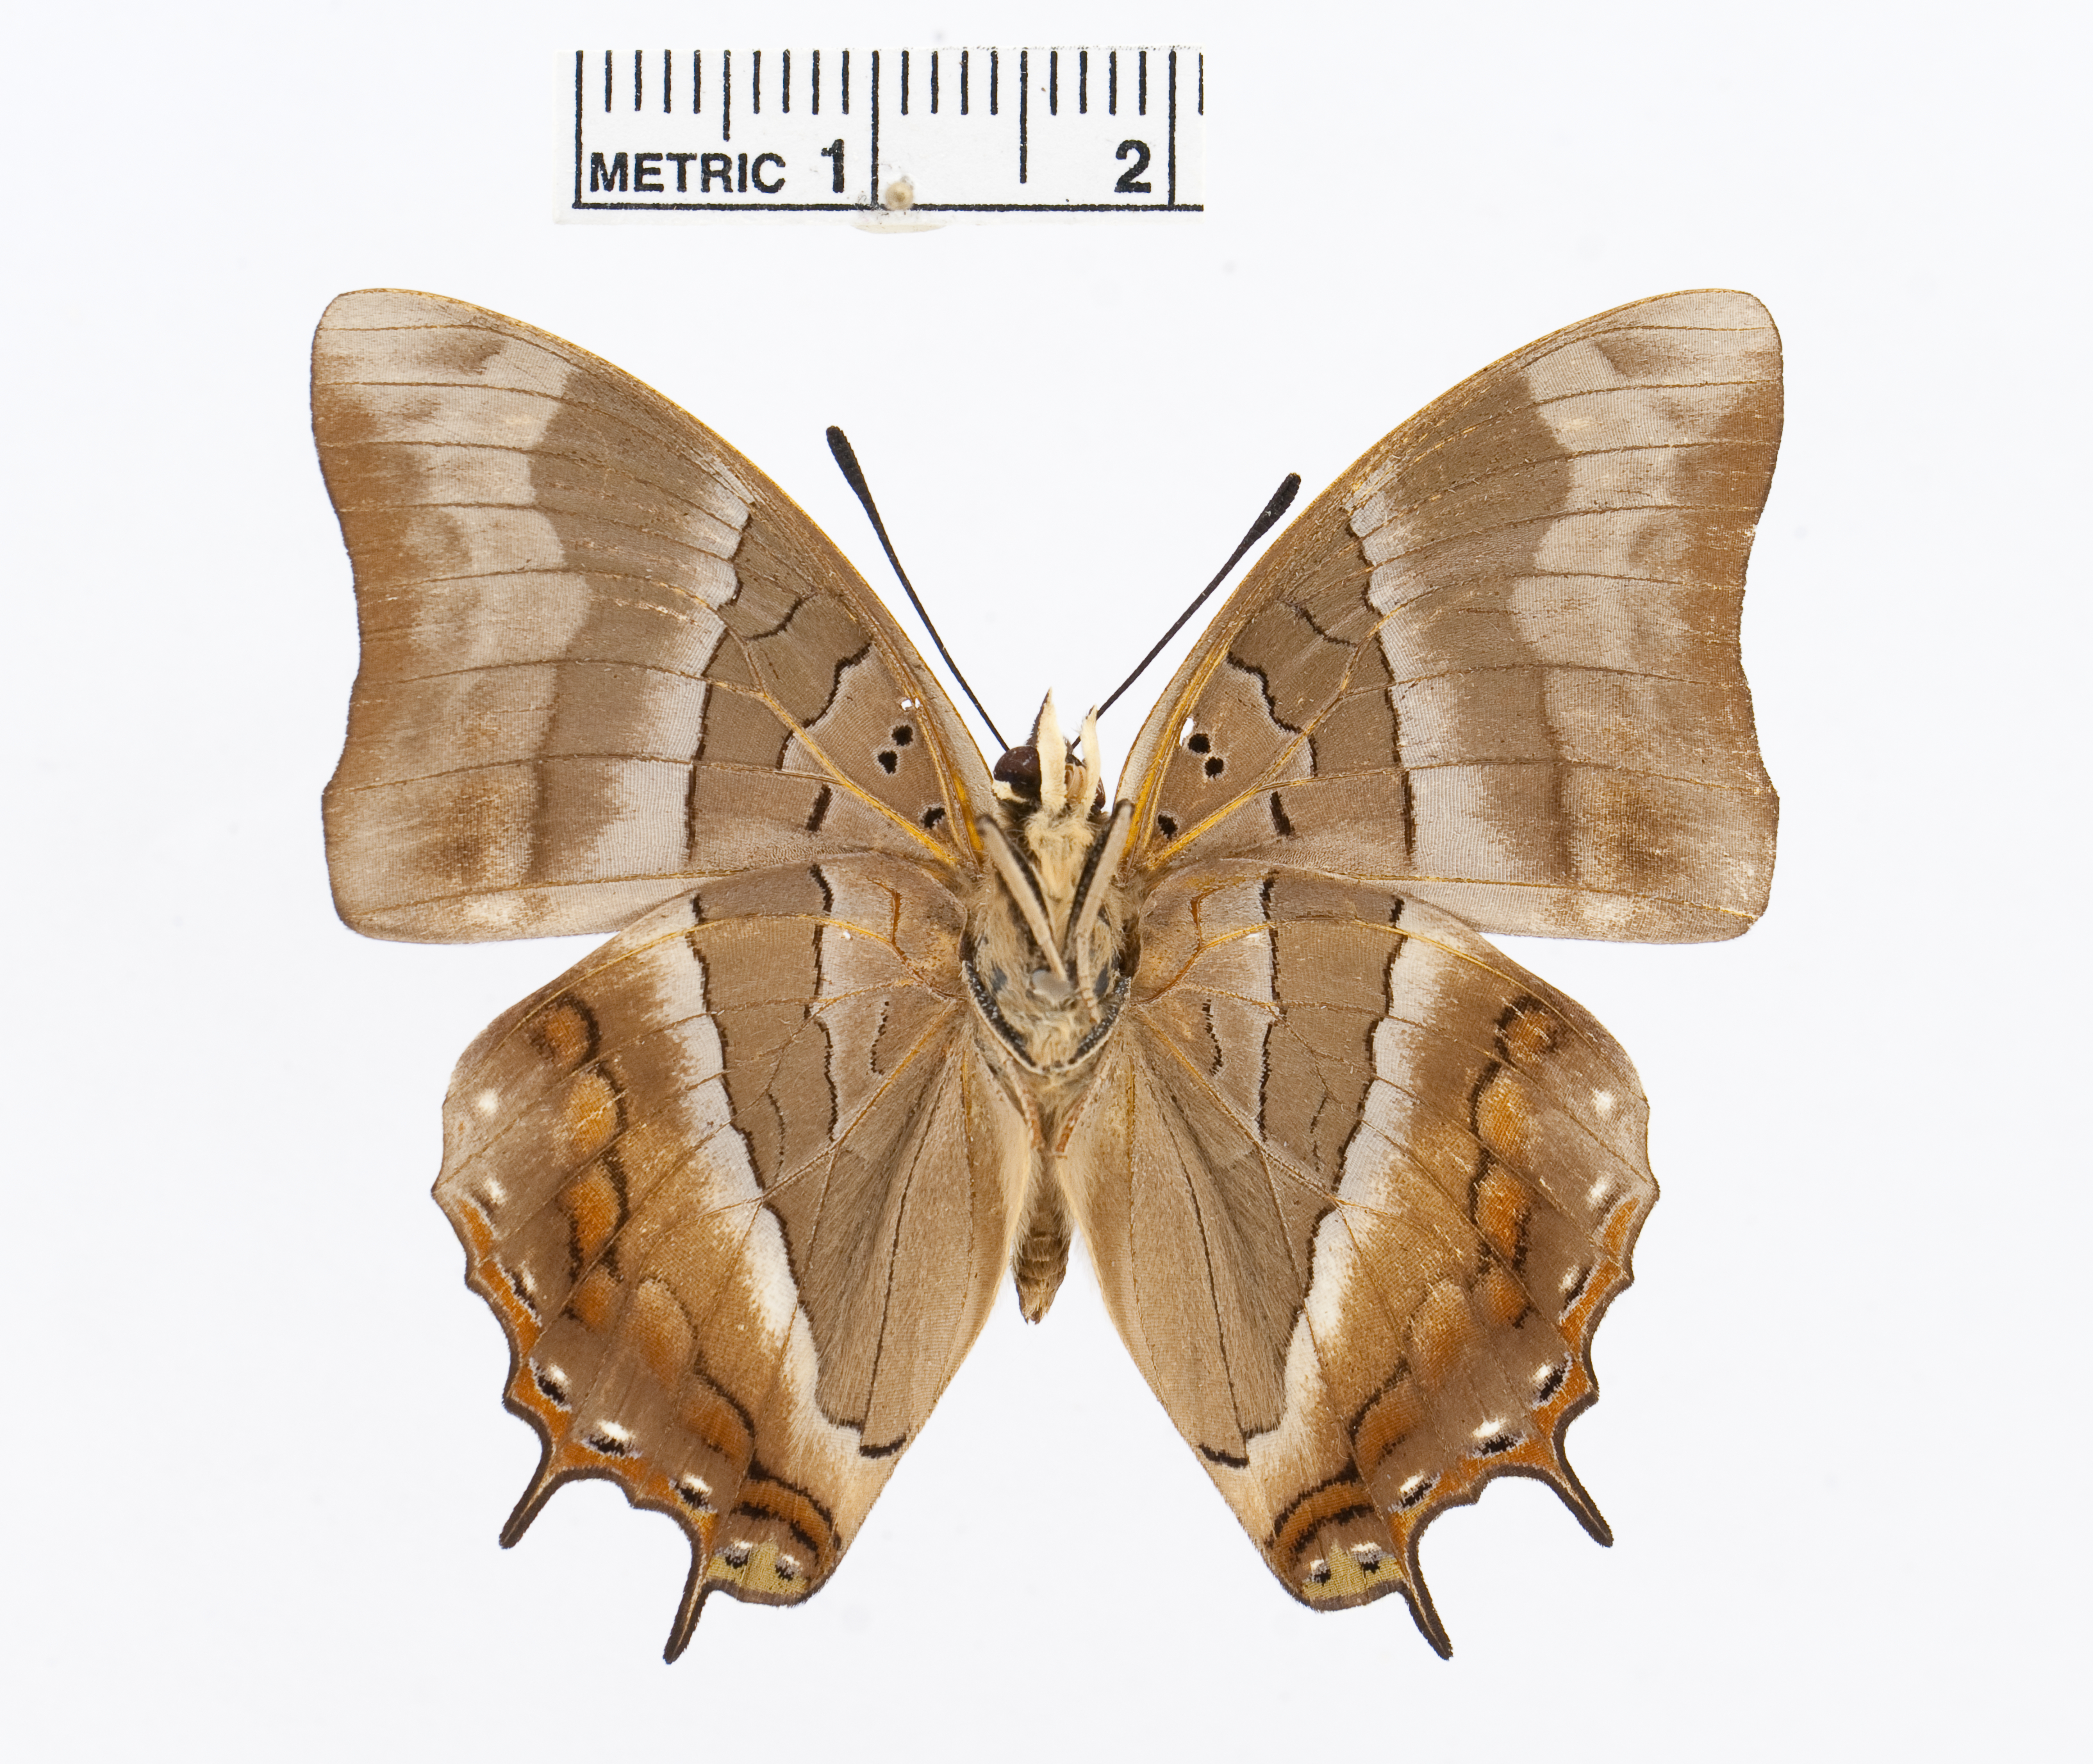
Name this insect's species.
Charaxes baumanni
